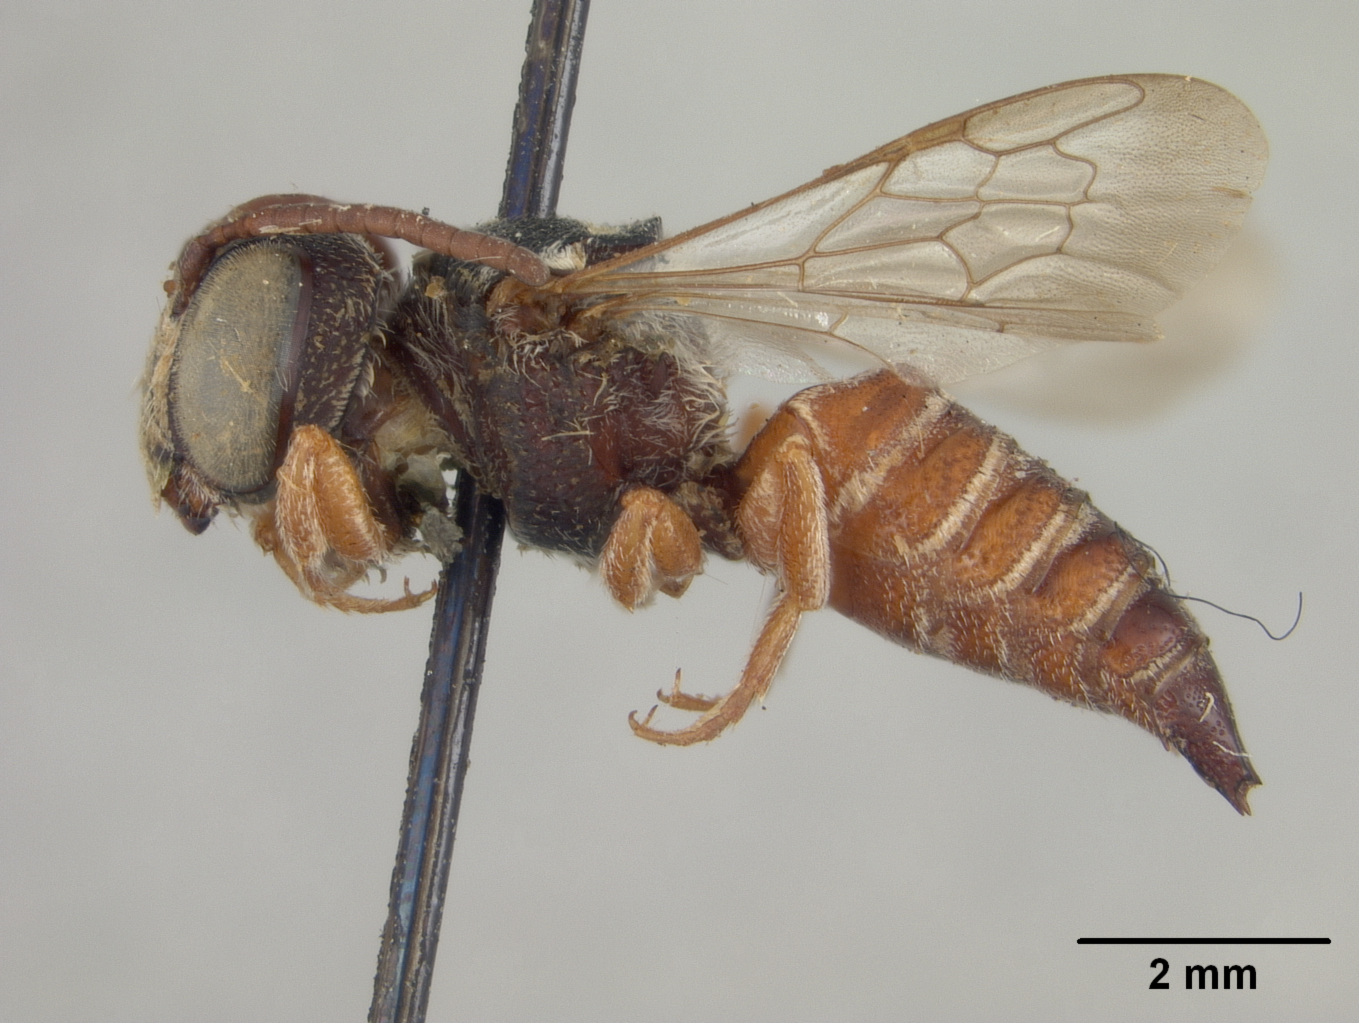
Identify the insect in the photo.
Coelioxys menthae
